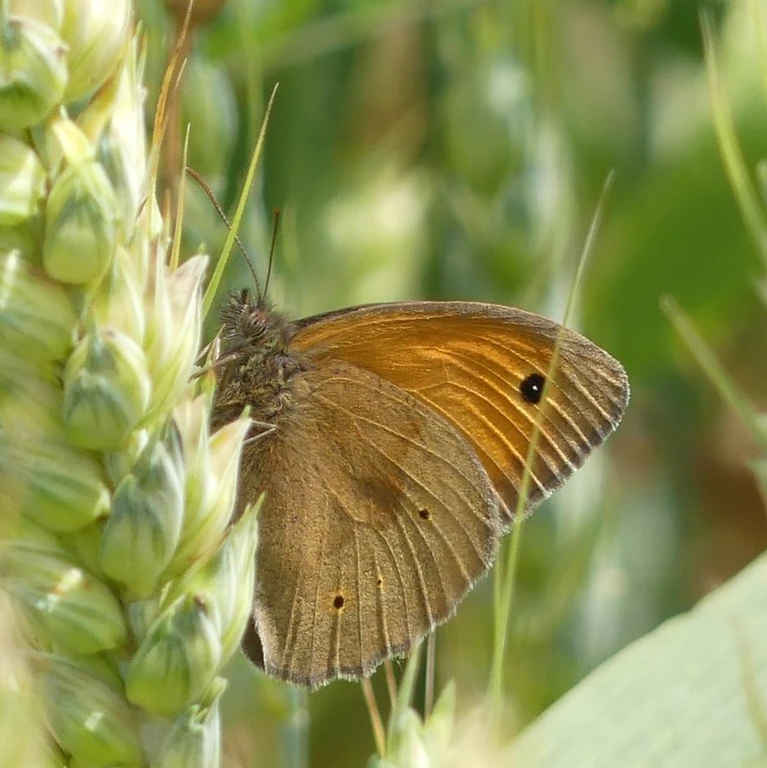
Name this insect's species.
Maniola jurtina
